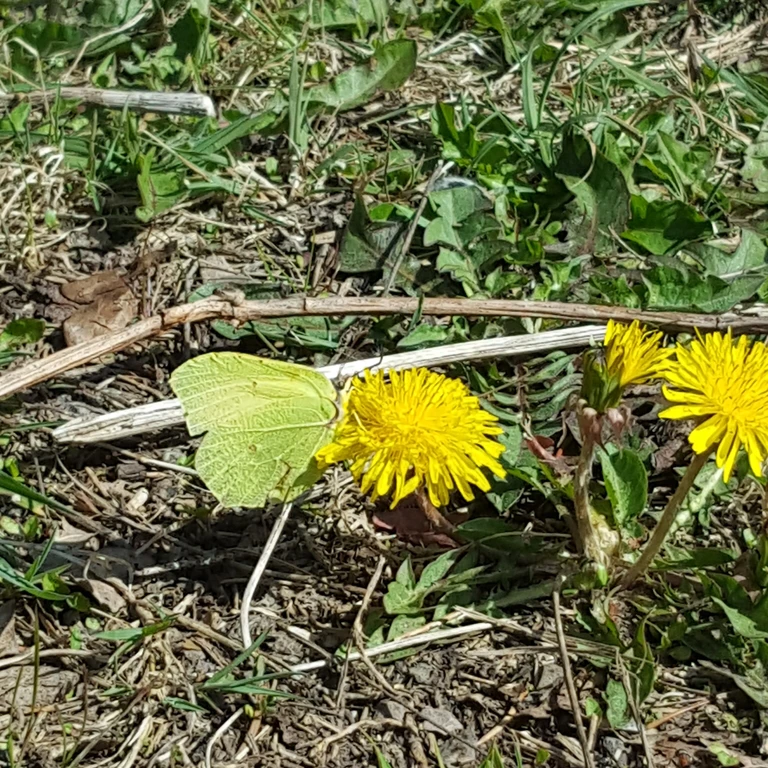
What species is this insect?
Gonepteryx rhamni
